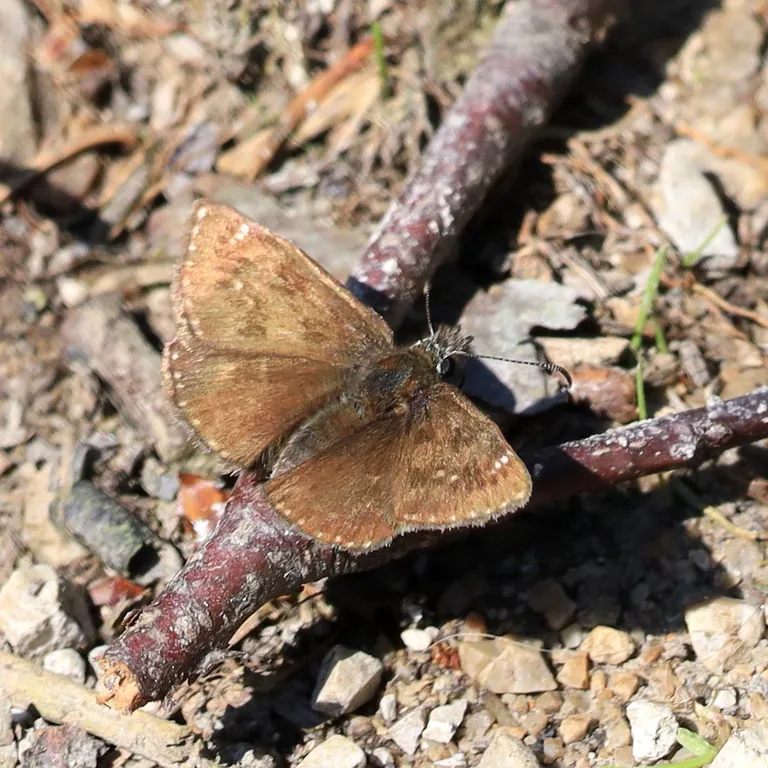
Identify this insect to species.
Erynnis tages
